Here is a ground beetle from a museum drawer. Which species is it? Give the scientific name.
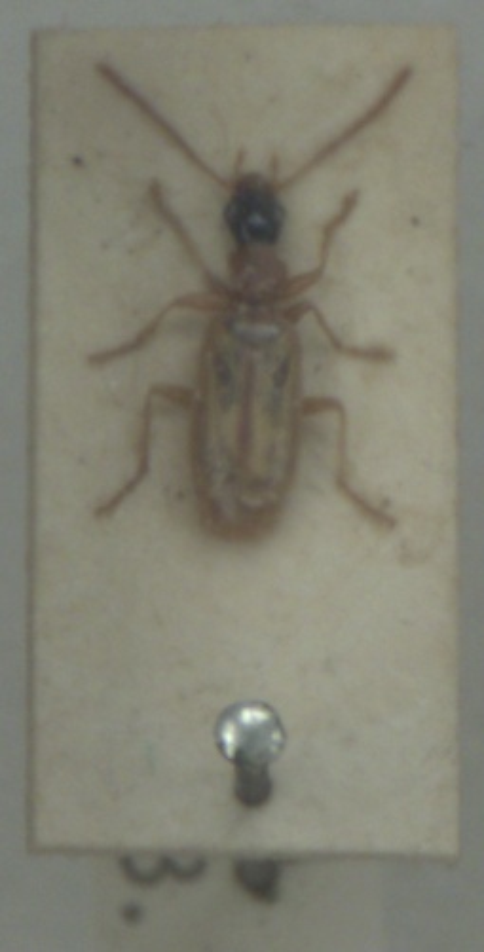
Demetrias atricapillus
